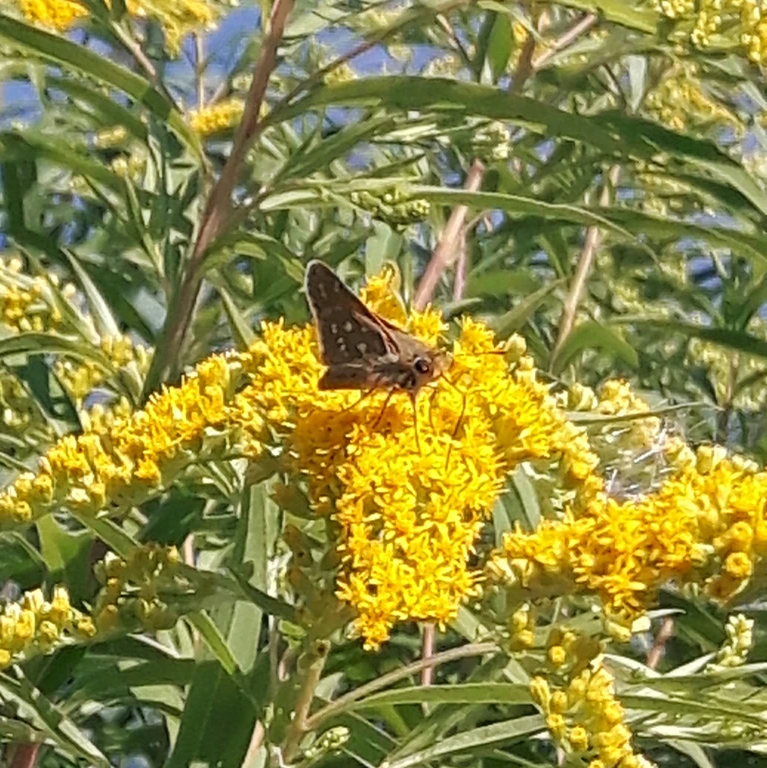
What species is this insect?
Hesperia comma
